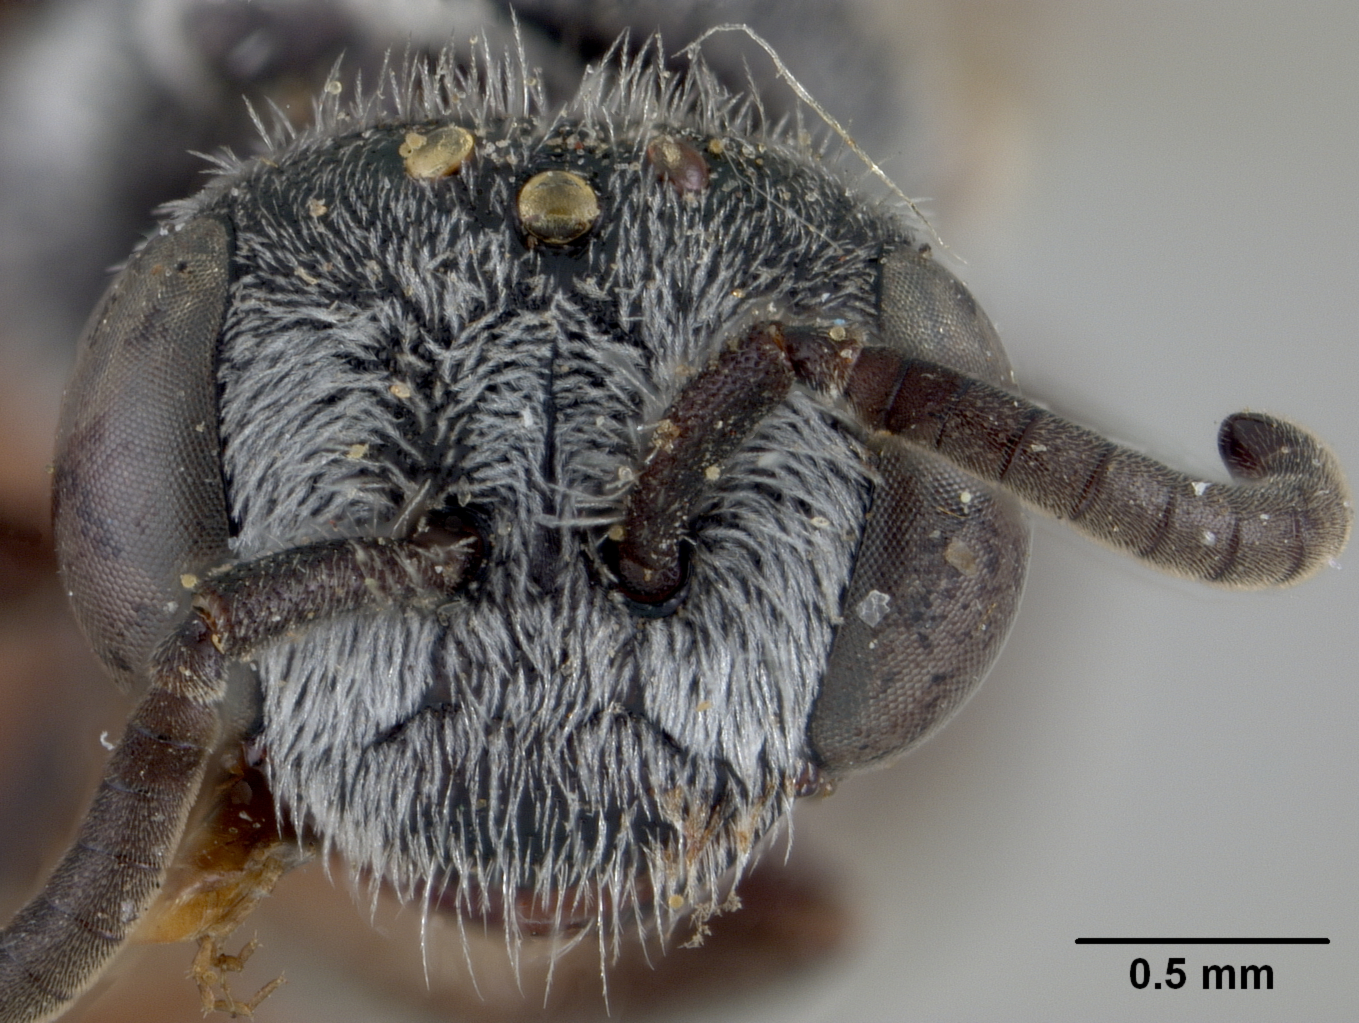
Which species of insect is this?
Sphecodes manni
